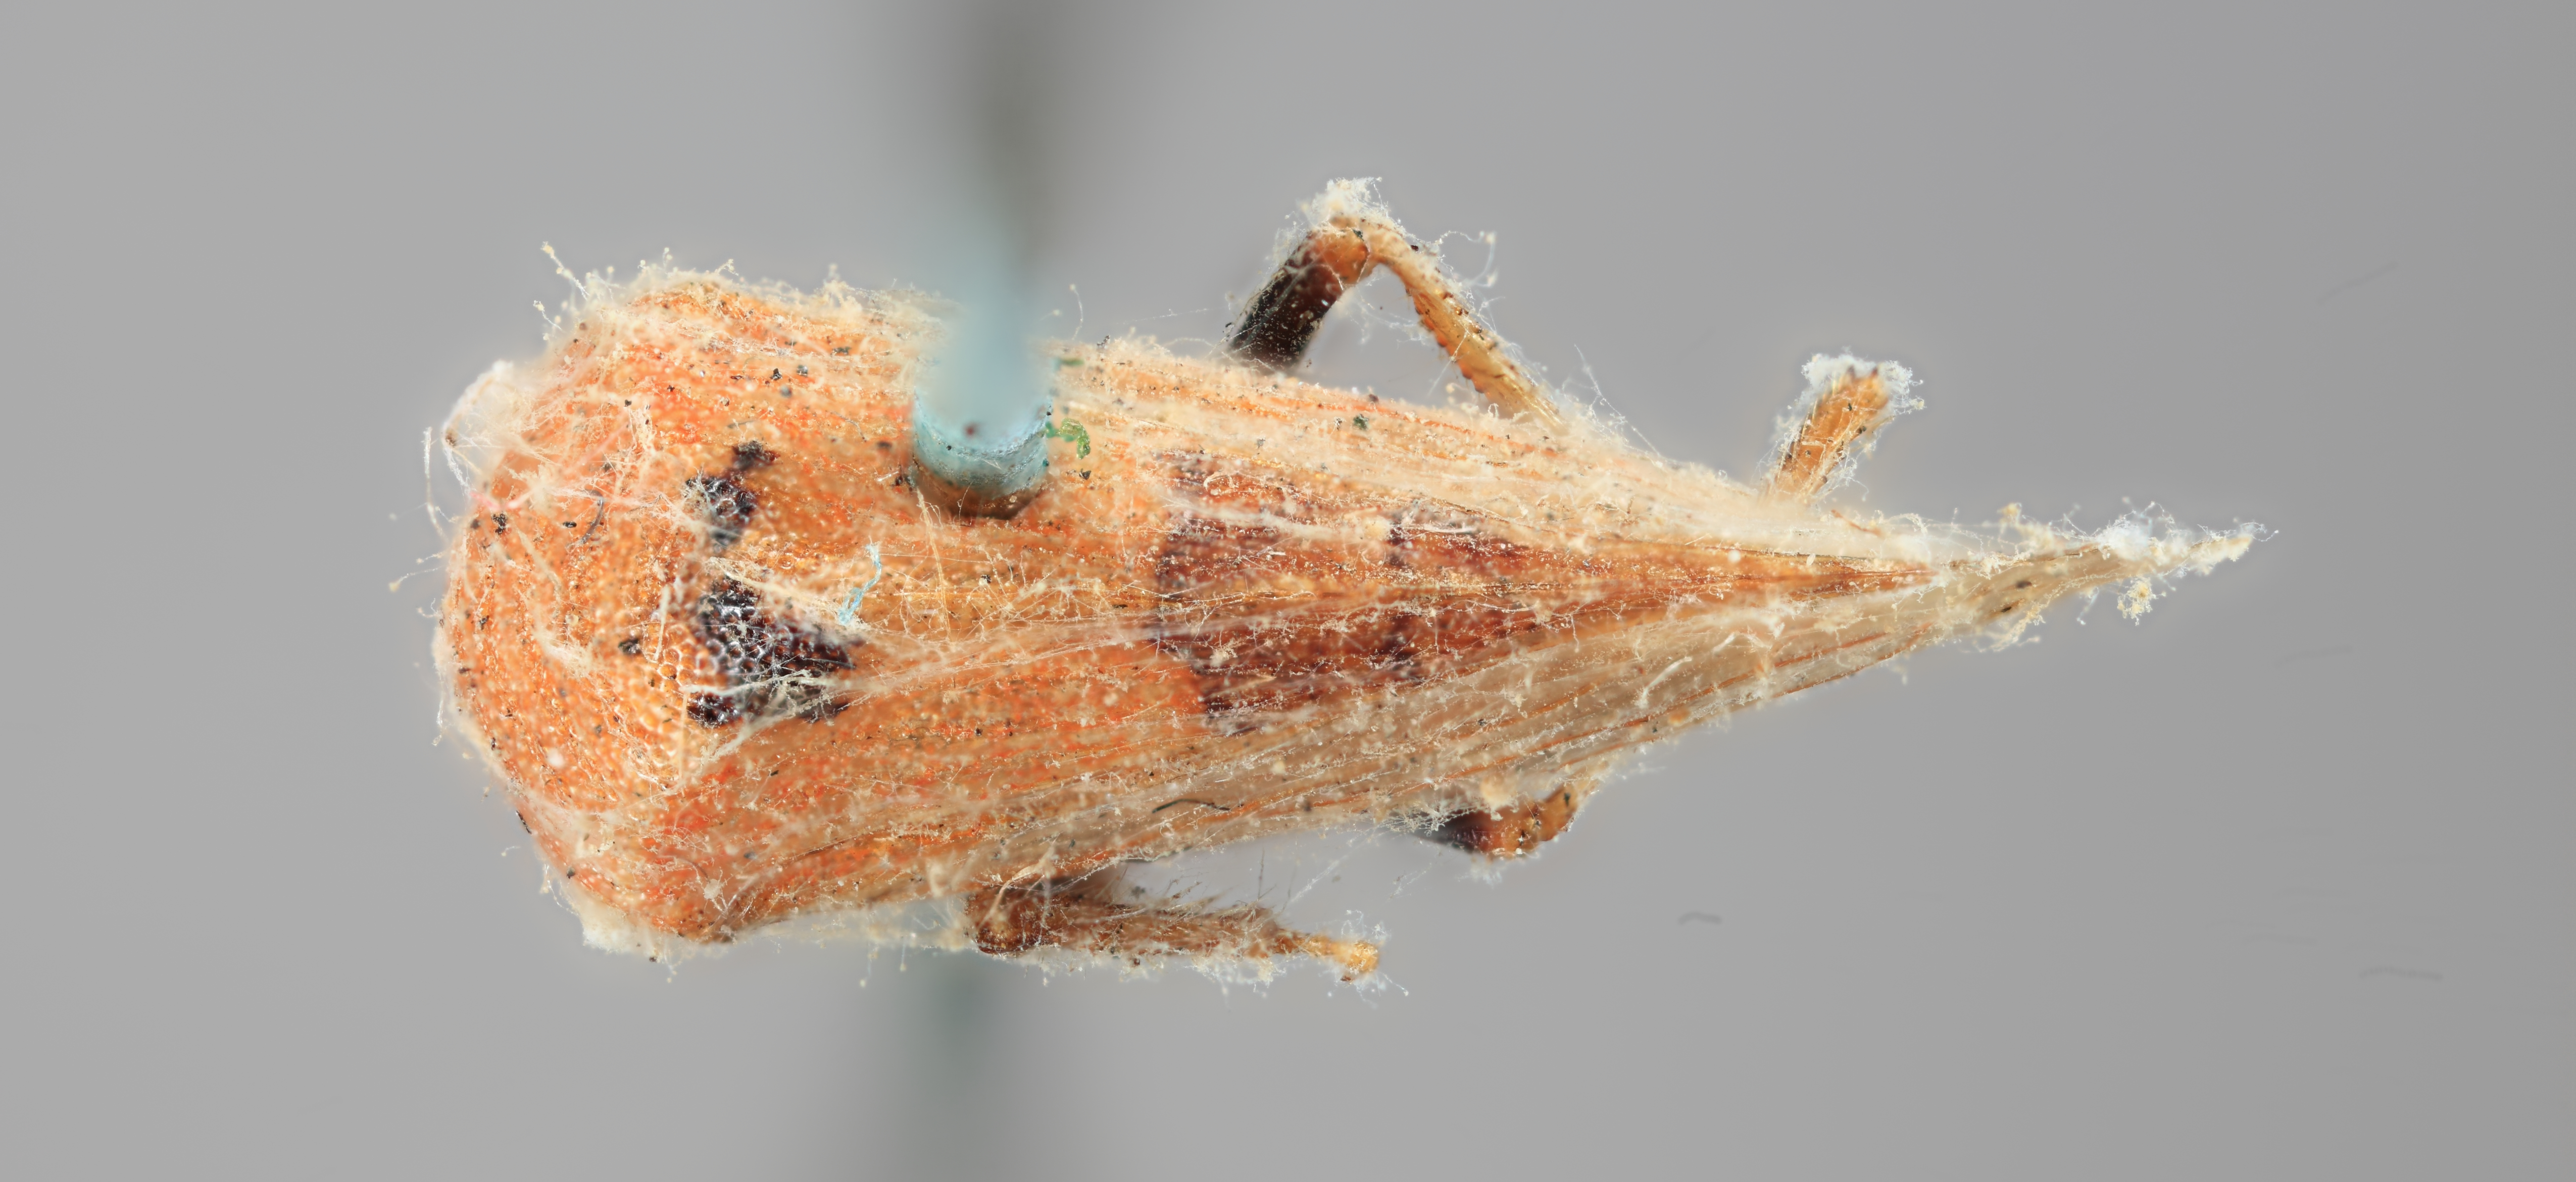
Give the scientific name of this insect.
Stictocephala sanguinoapicalis
